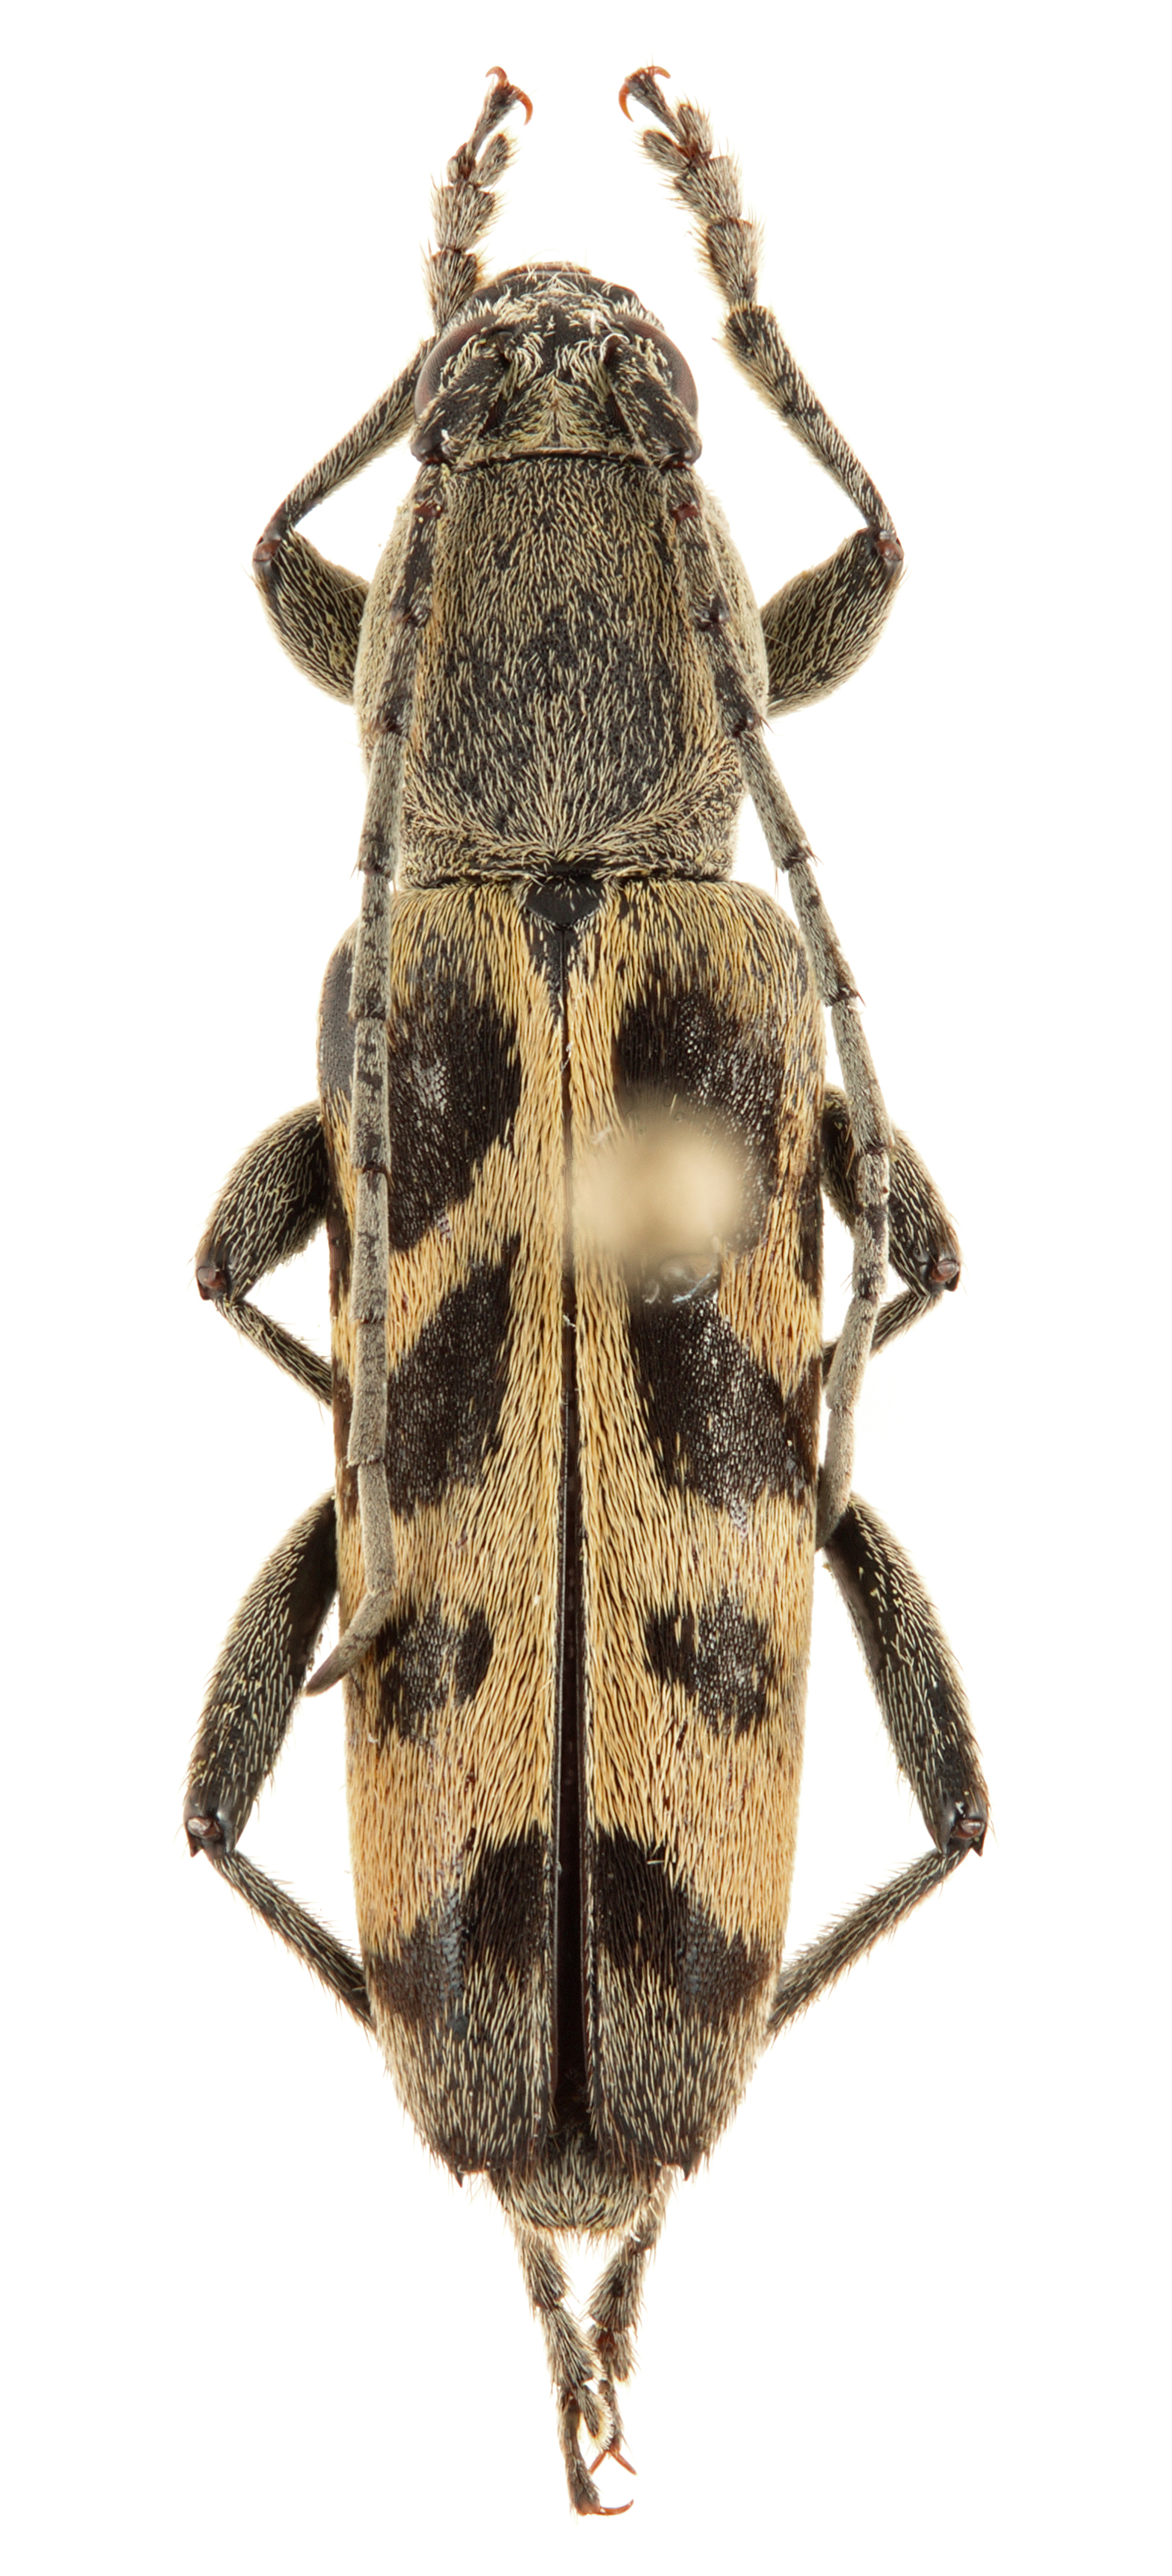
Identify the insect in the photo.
Tanyochraethes tildeni
